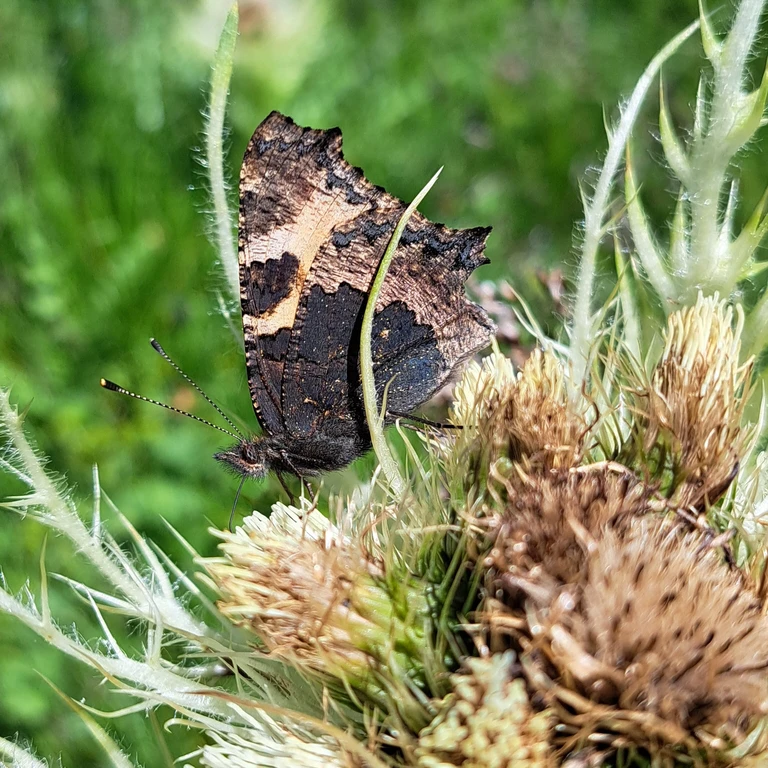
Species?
Aglais urticae
